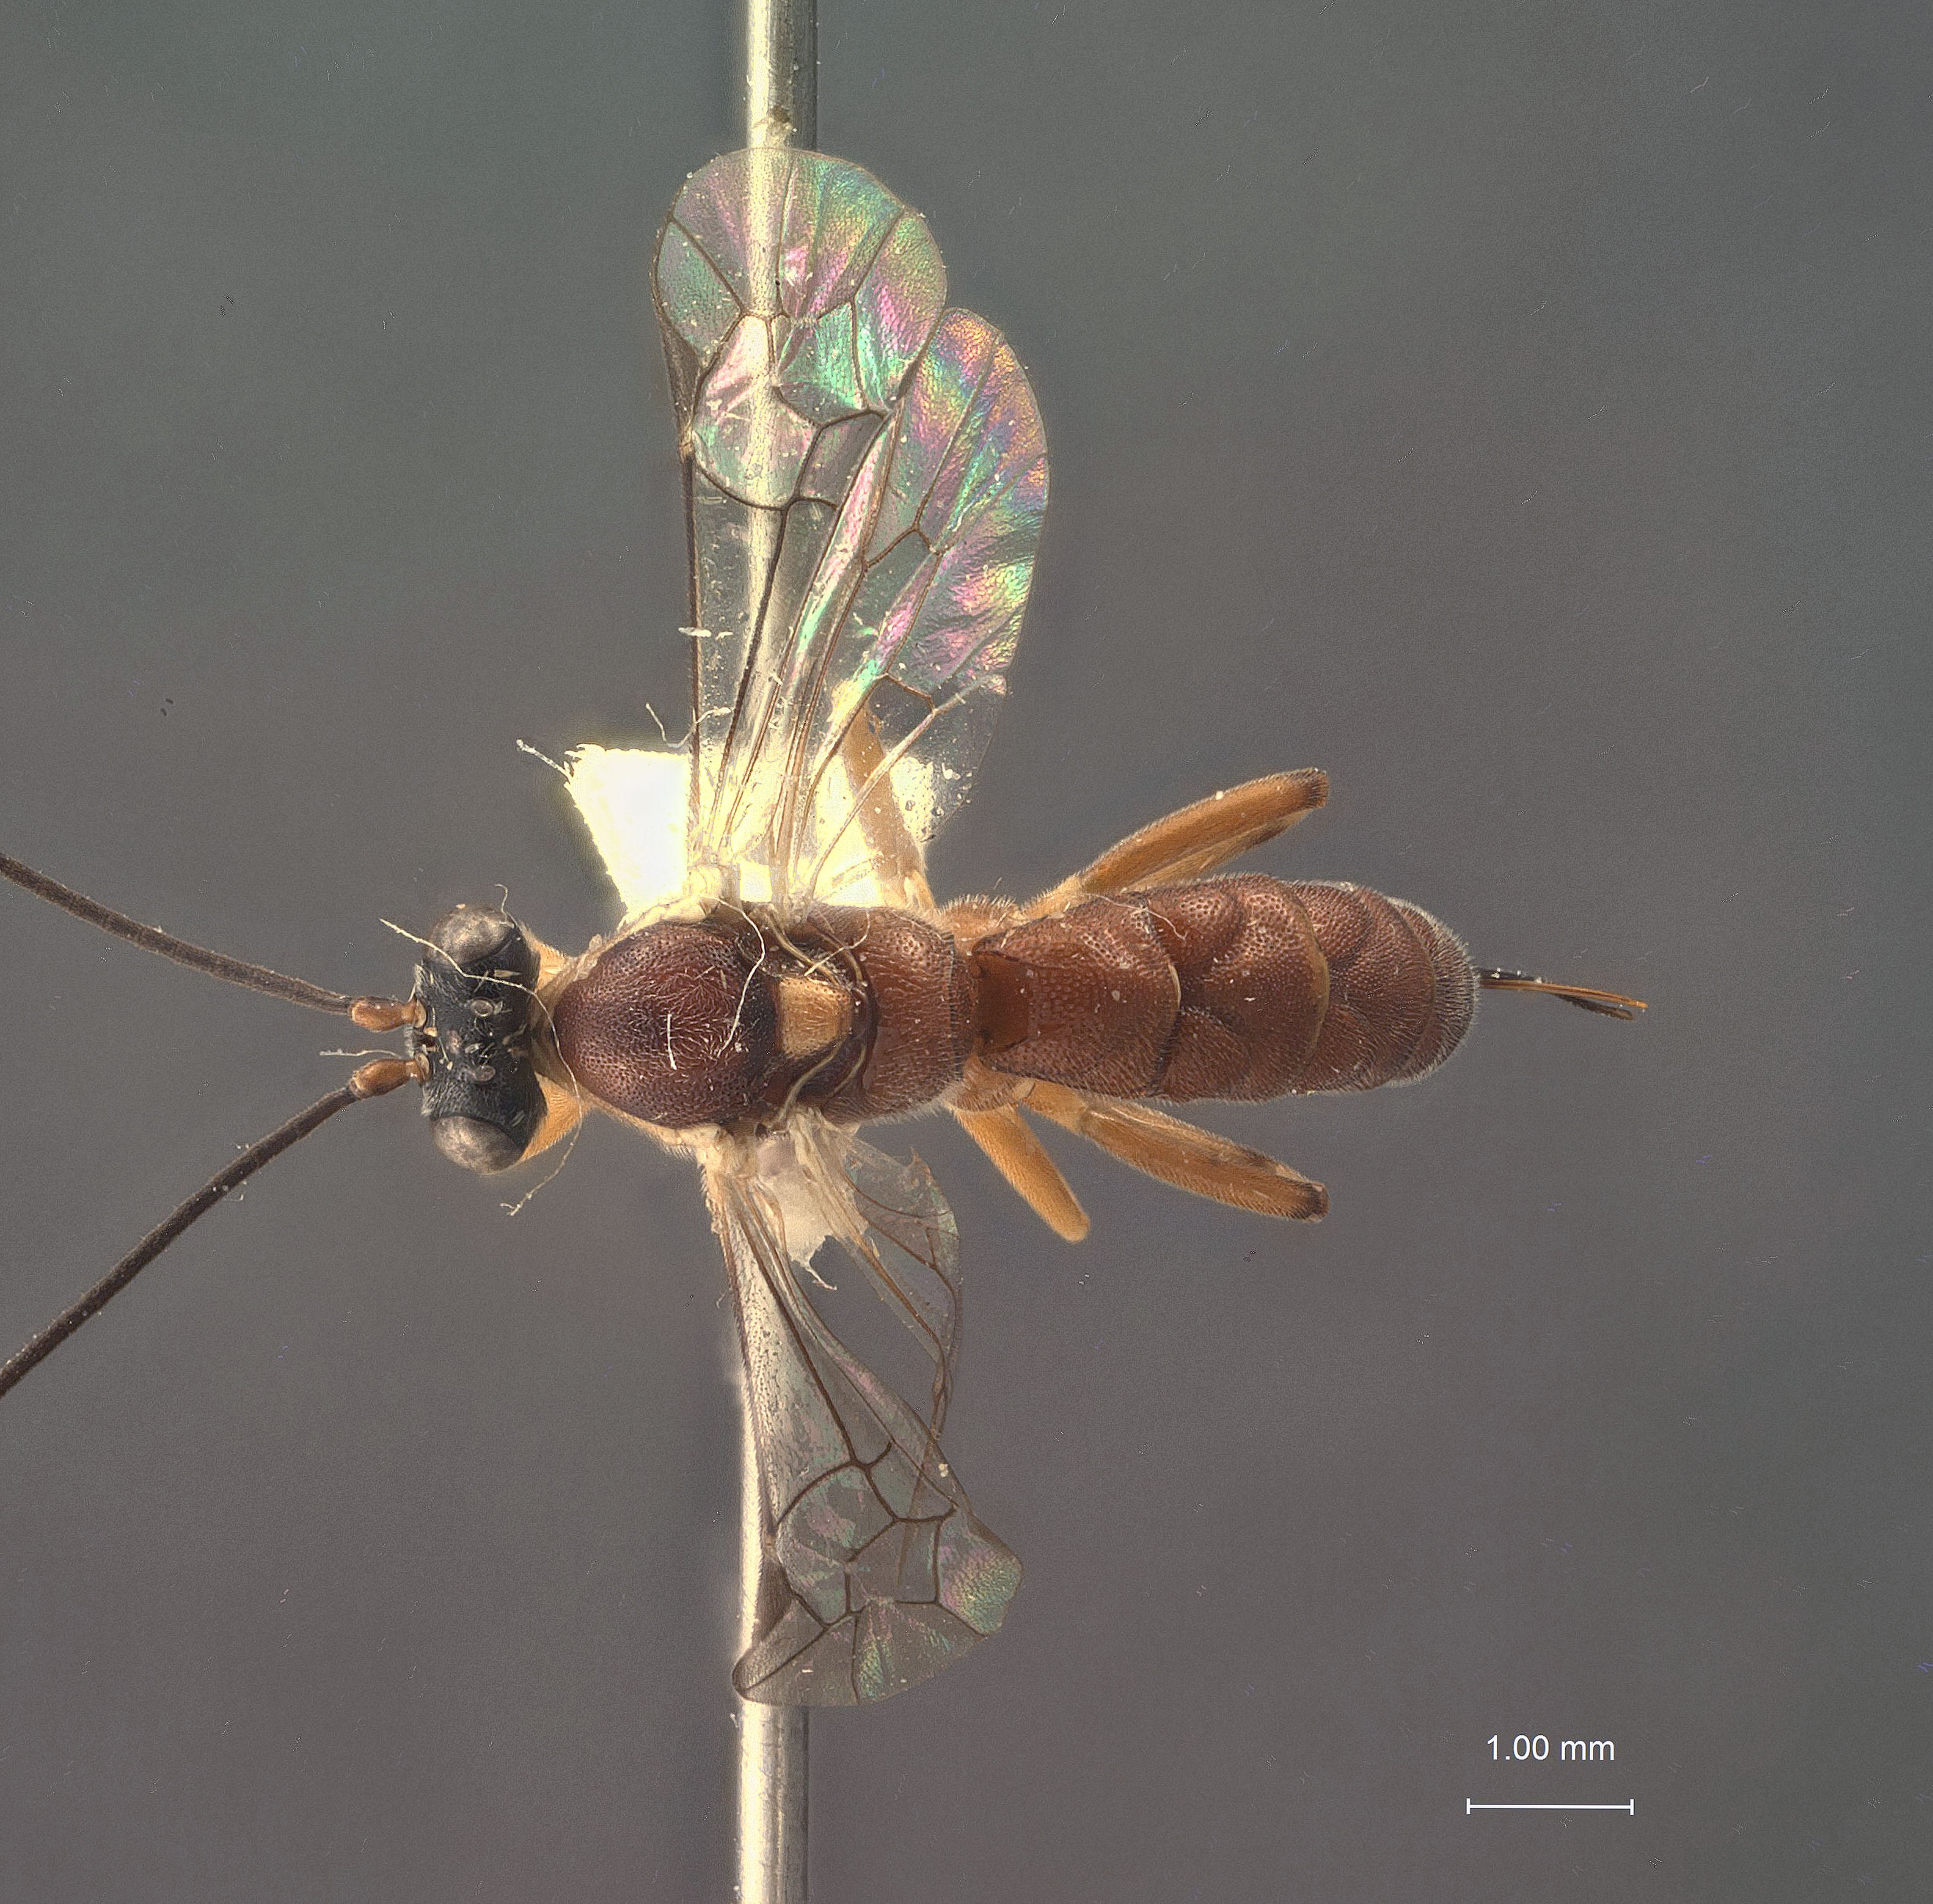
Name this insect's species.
Glypta cudonigerae
